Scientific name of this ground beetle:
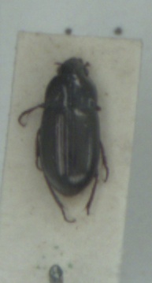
Amara tibialis
